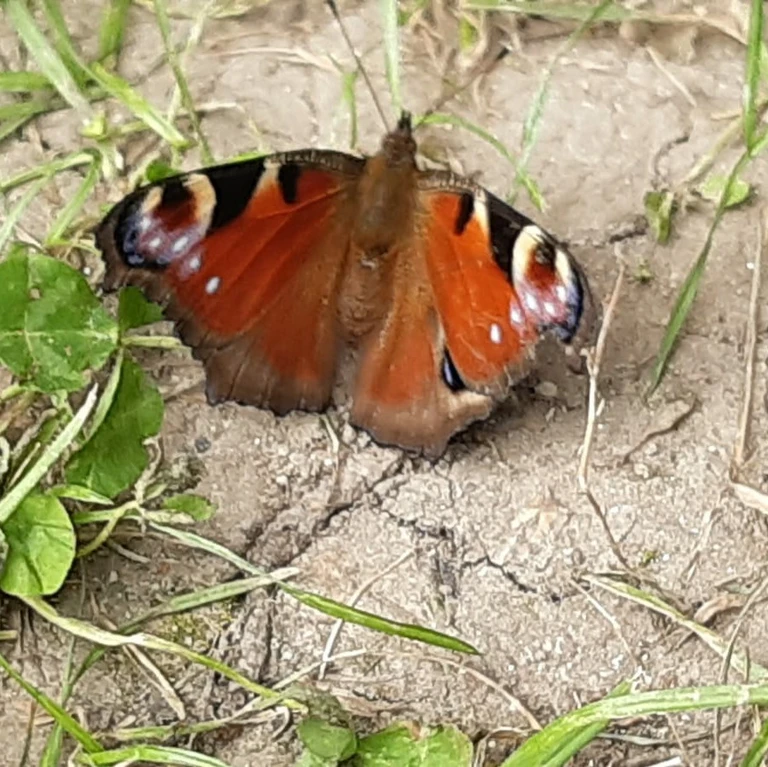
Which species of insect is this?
Aglais io
